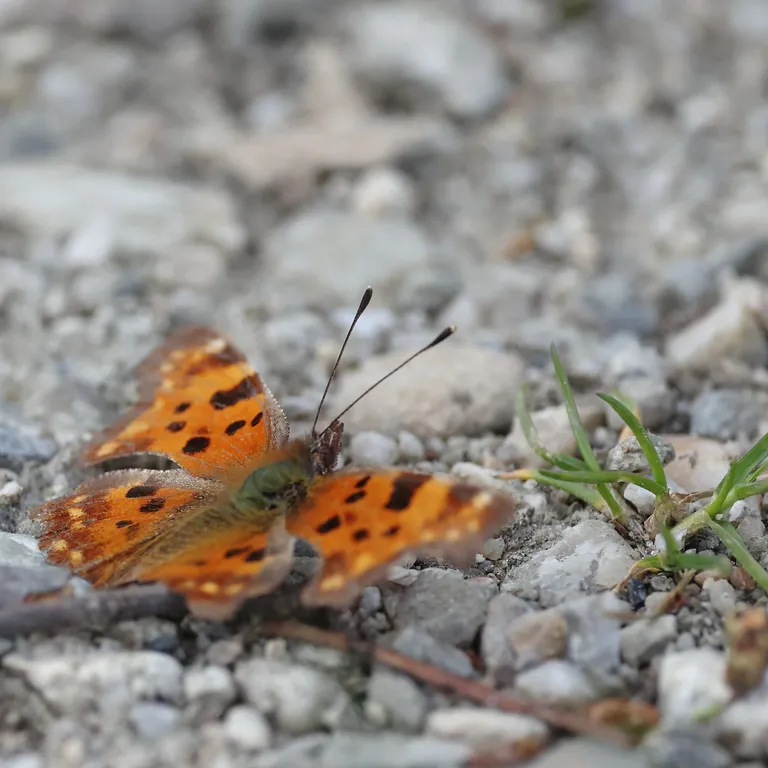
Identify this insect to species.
Polygonia c-album
